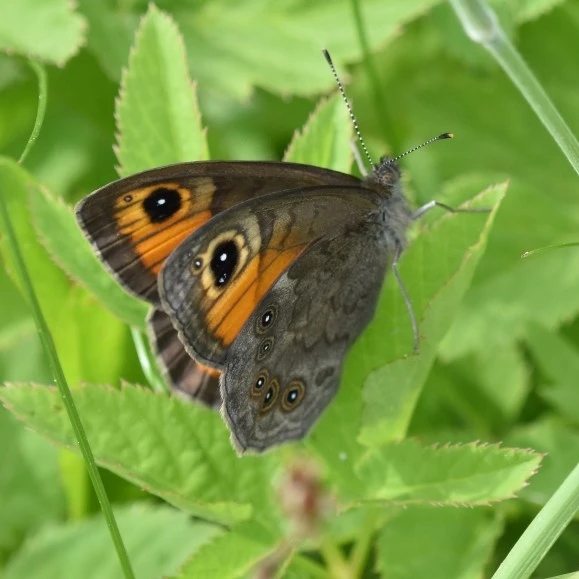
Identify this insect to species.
Lasiommata maera (also Pararge maera)
